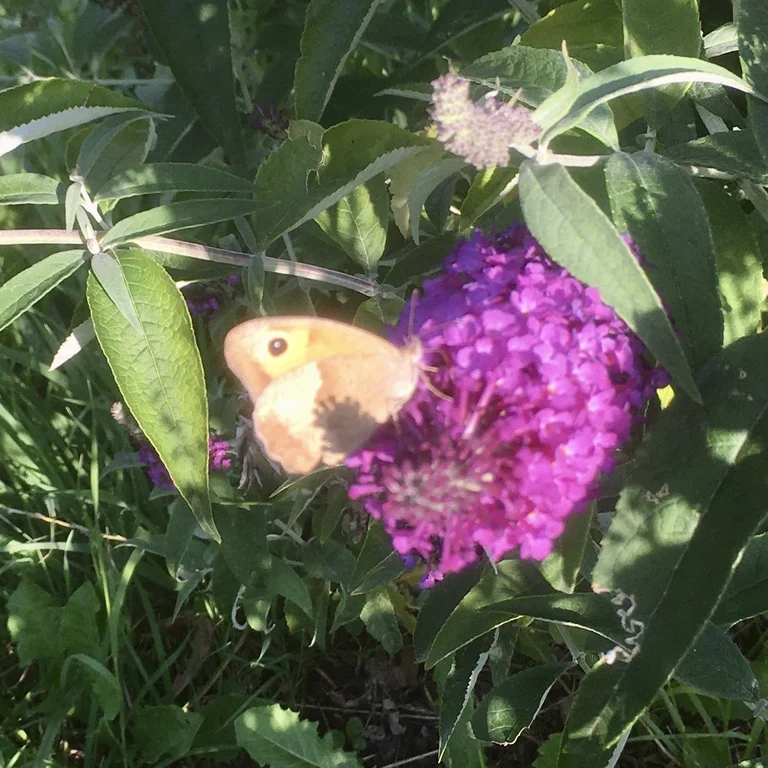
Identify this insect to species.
Maniola jurtina
